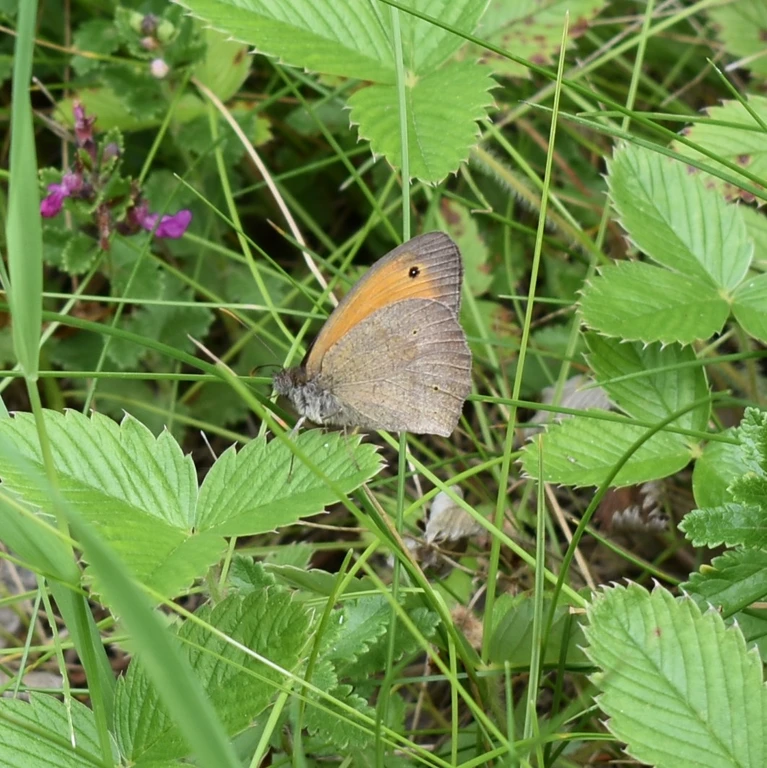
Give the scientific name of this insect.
Maniola jurtina
